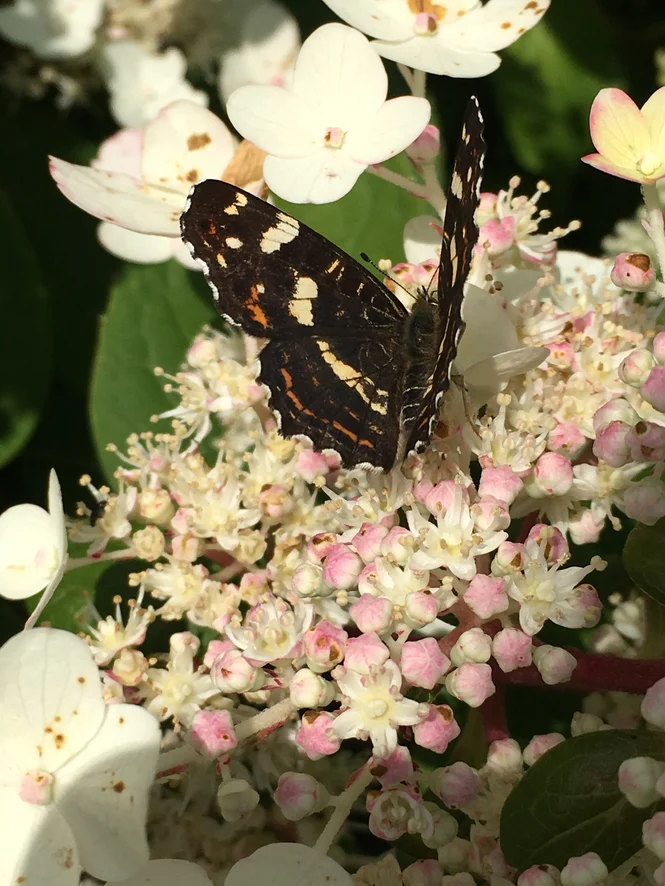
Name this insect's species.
Araschnia levana
